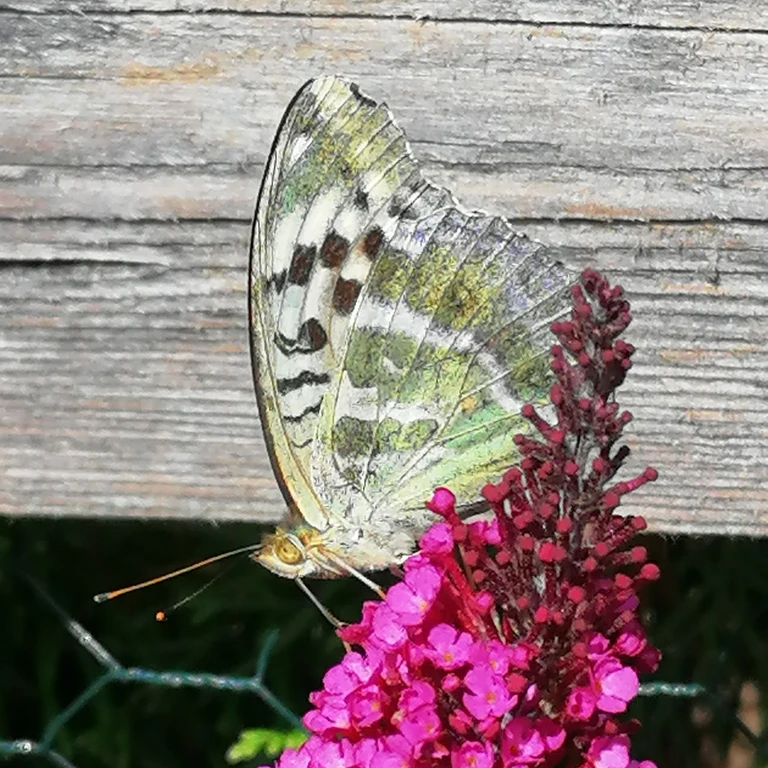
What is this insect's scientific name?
Argynnis paphia
